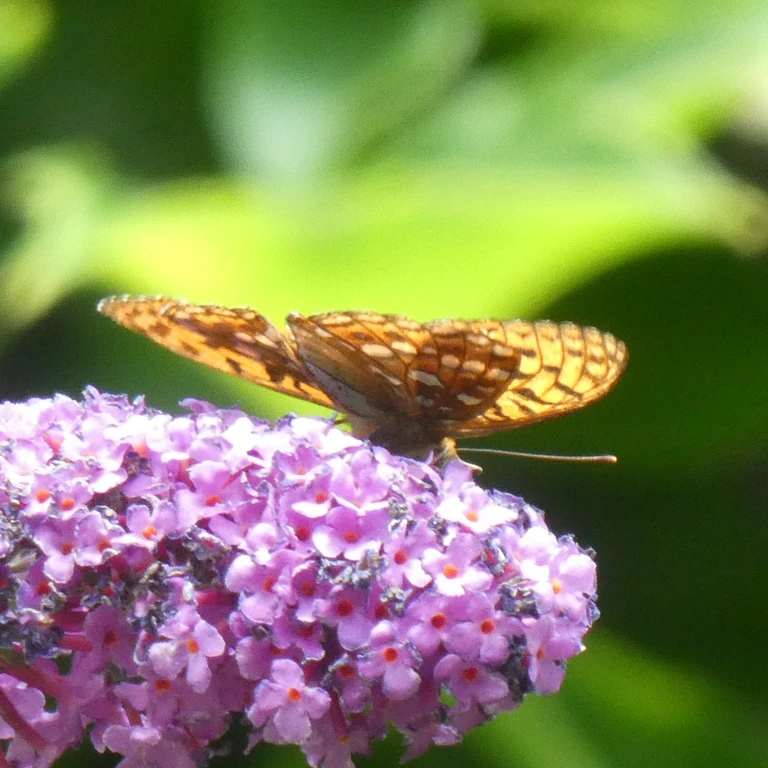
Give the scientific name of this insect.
Fabriciana adippe
